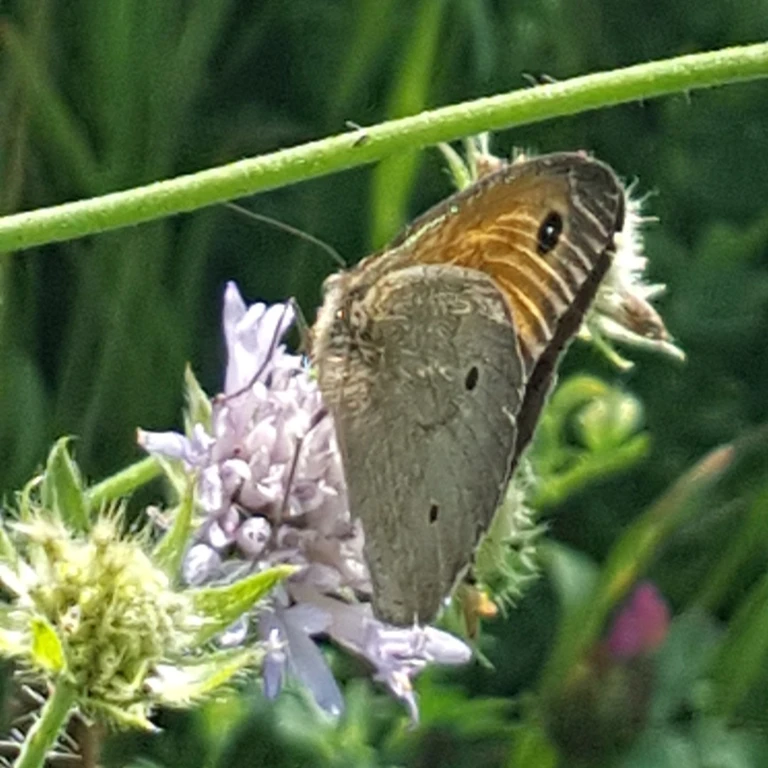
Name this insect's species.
Maniola jurtina
